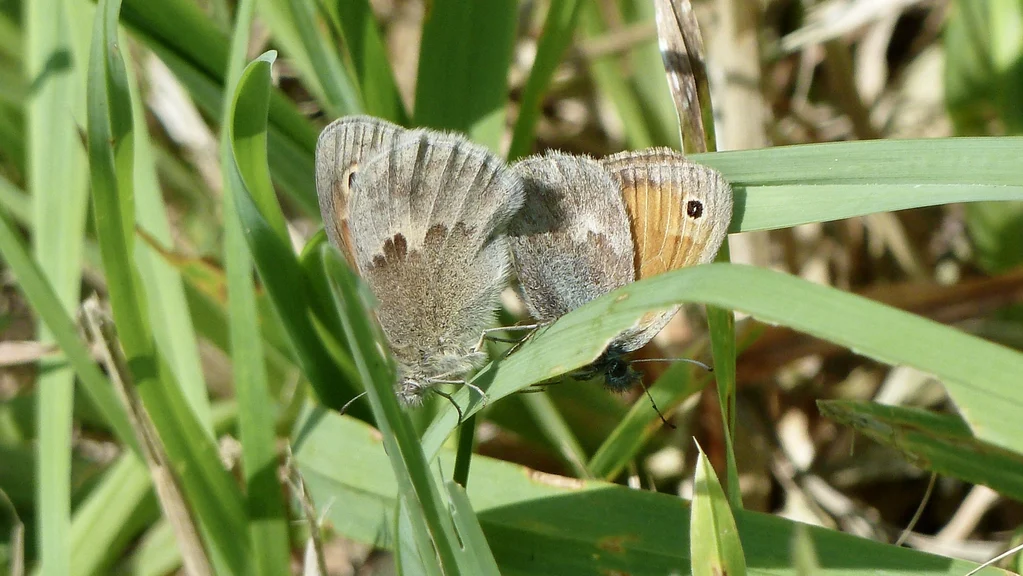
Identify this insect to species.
Coenonympha pamphilus
